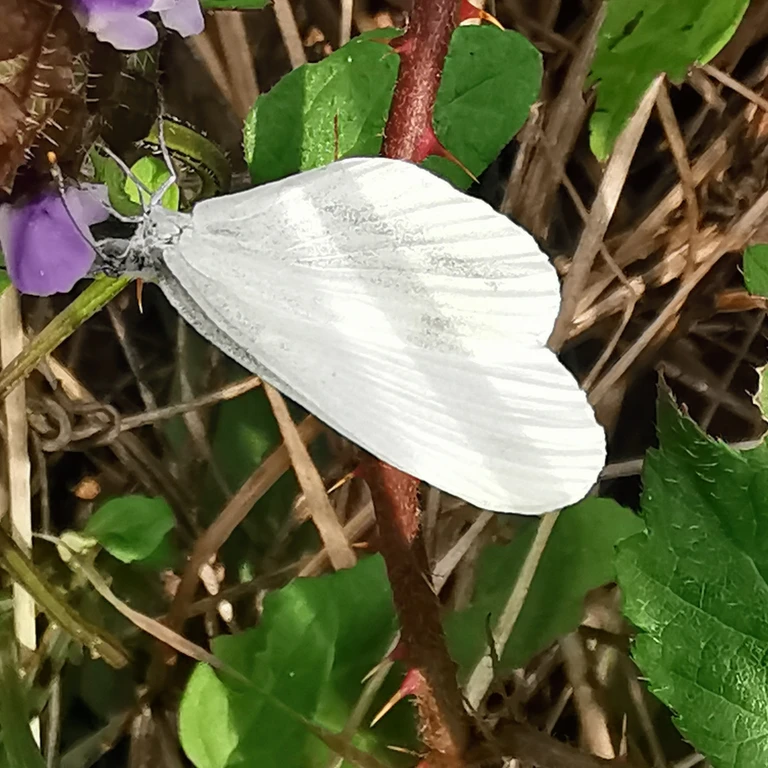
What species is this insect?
Leptidea sinapis/juvernica
